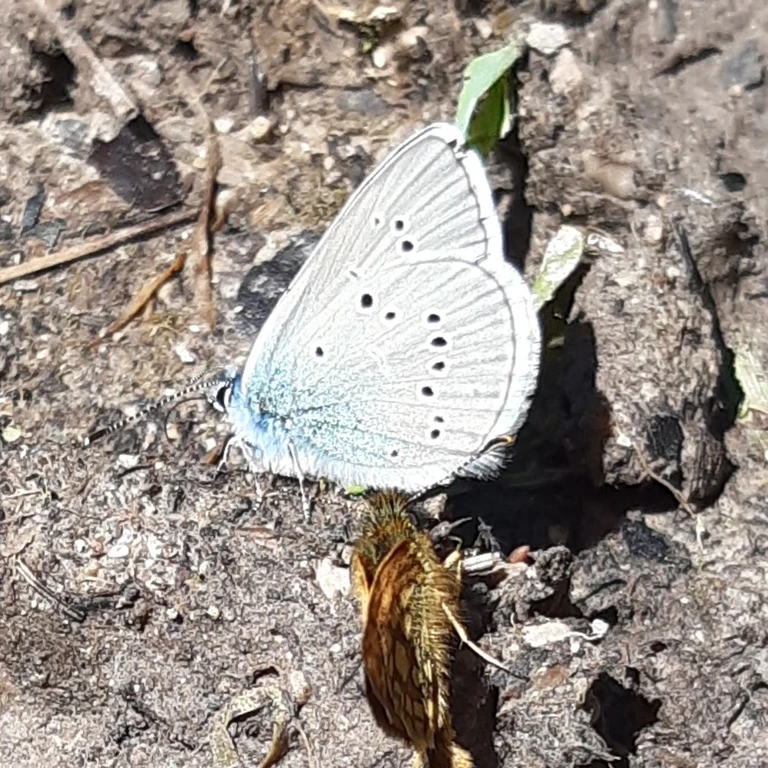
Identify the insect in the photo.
Cyaniris semiargus
